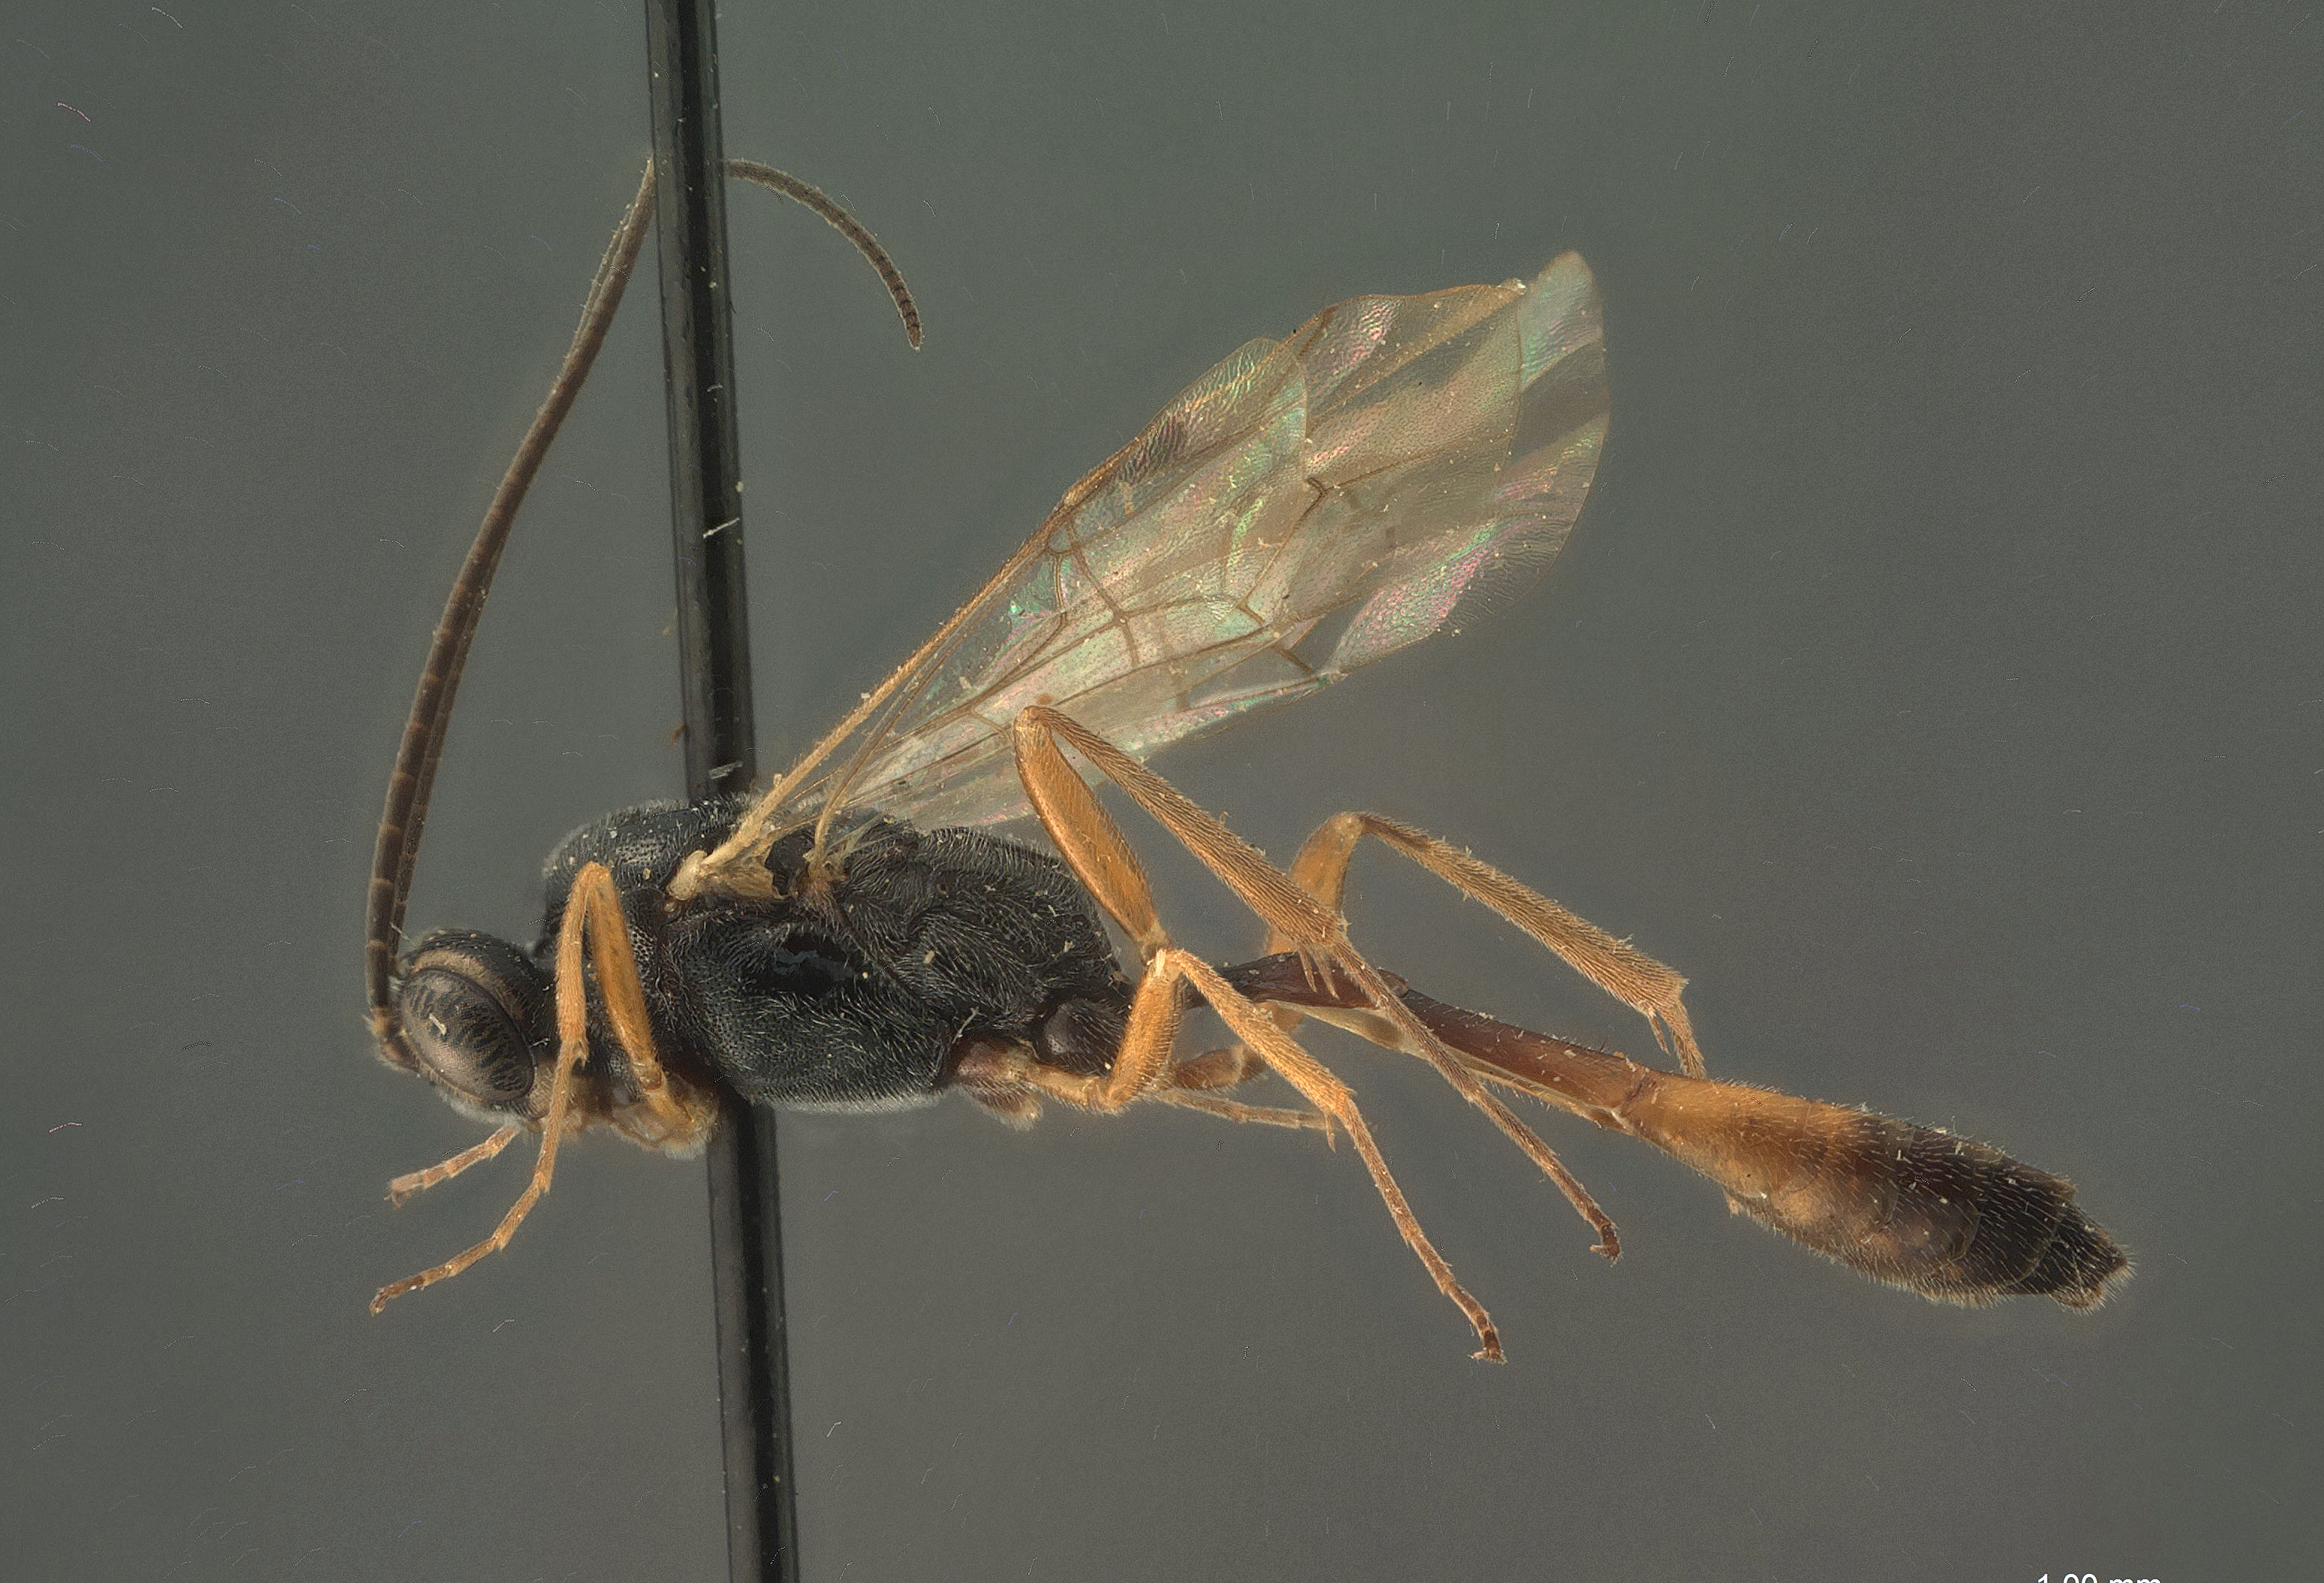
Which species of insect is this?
Cremastus chrysobothridis
